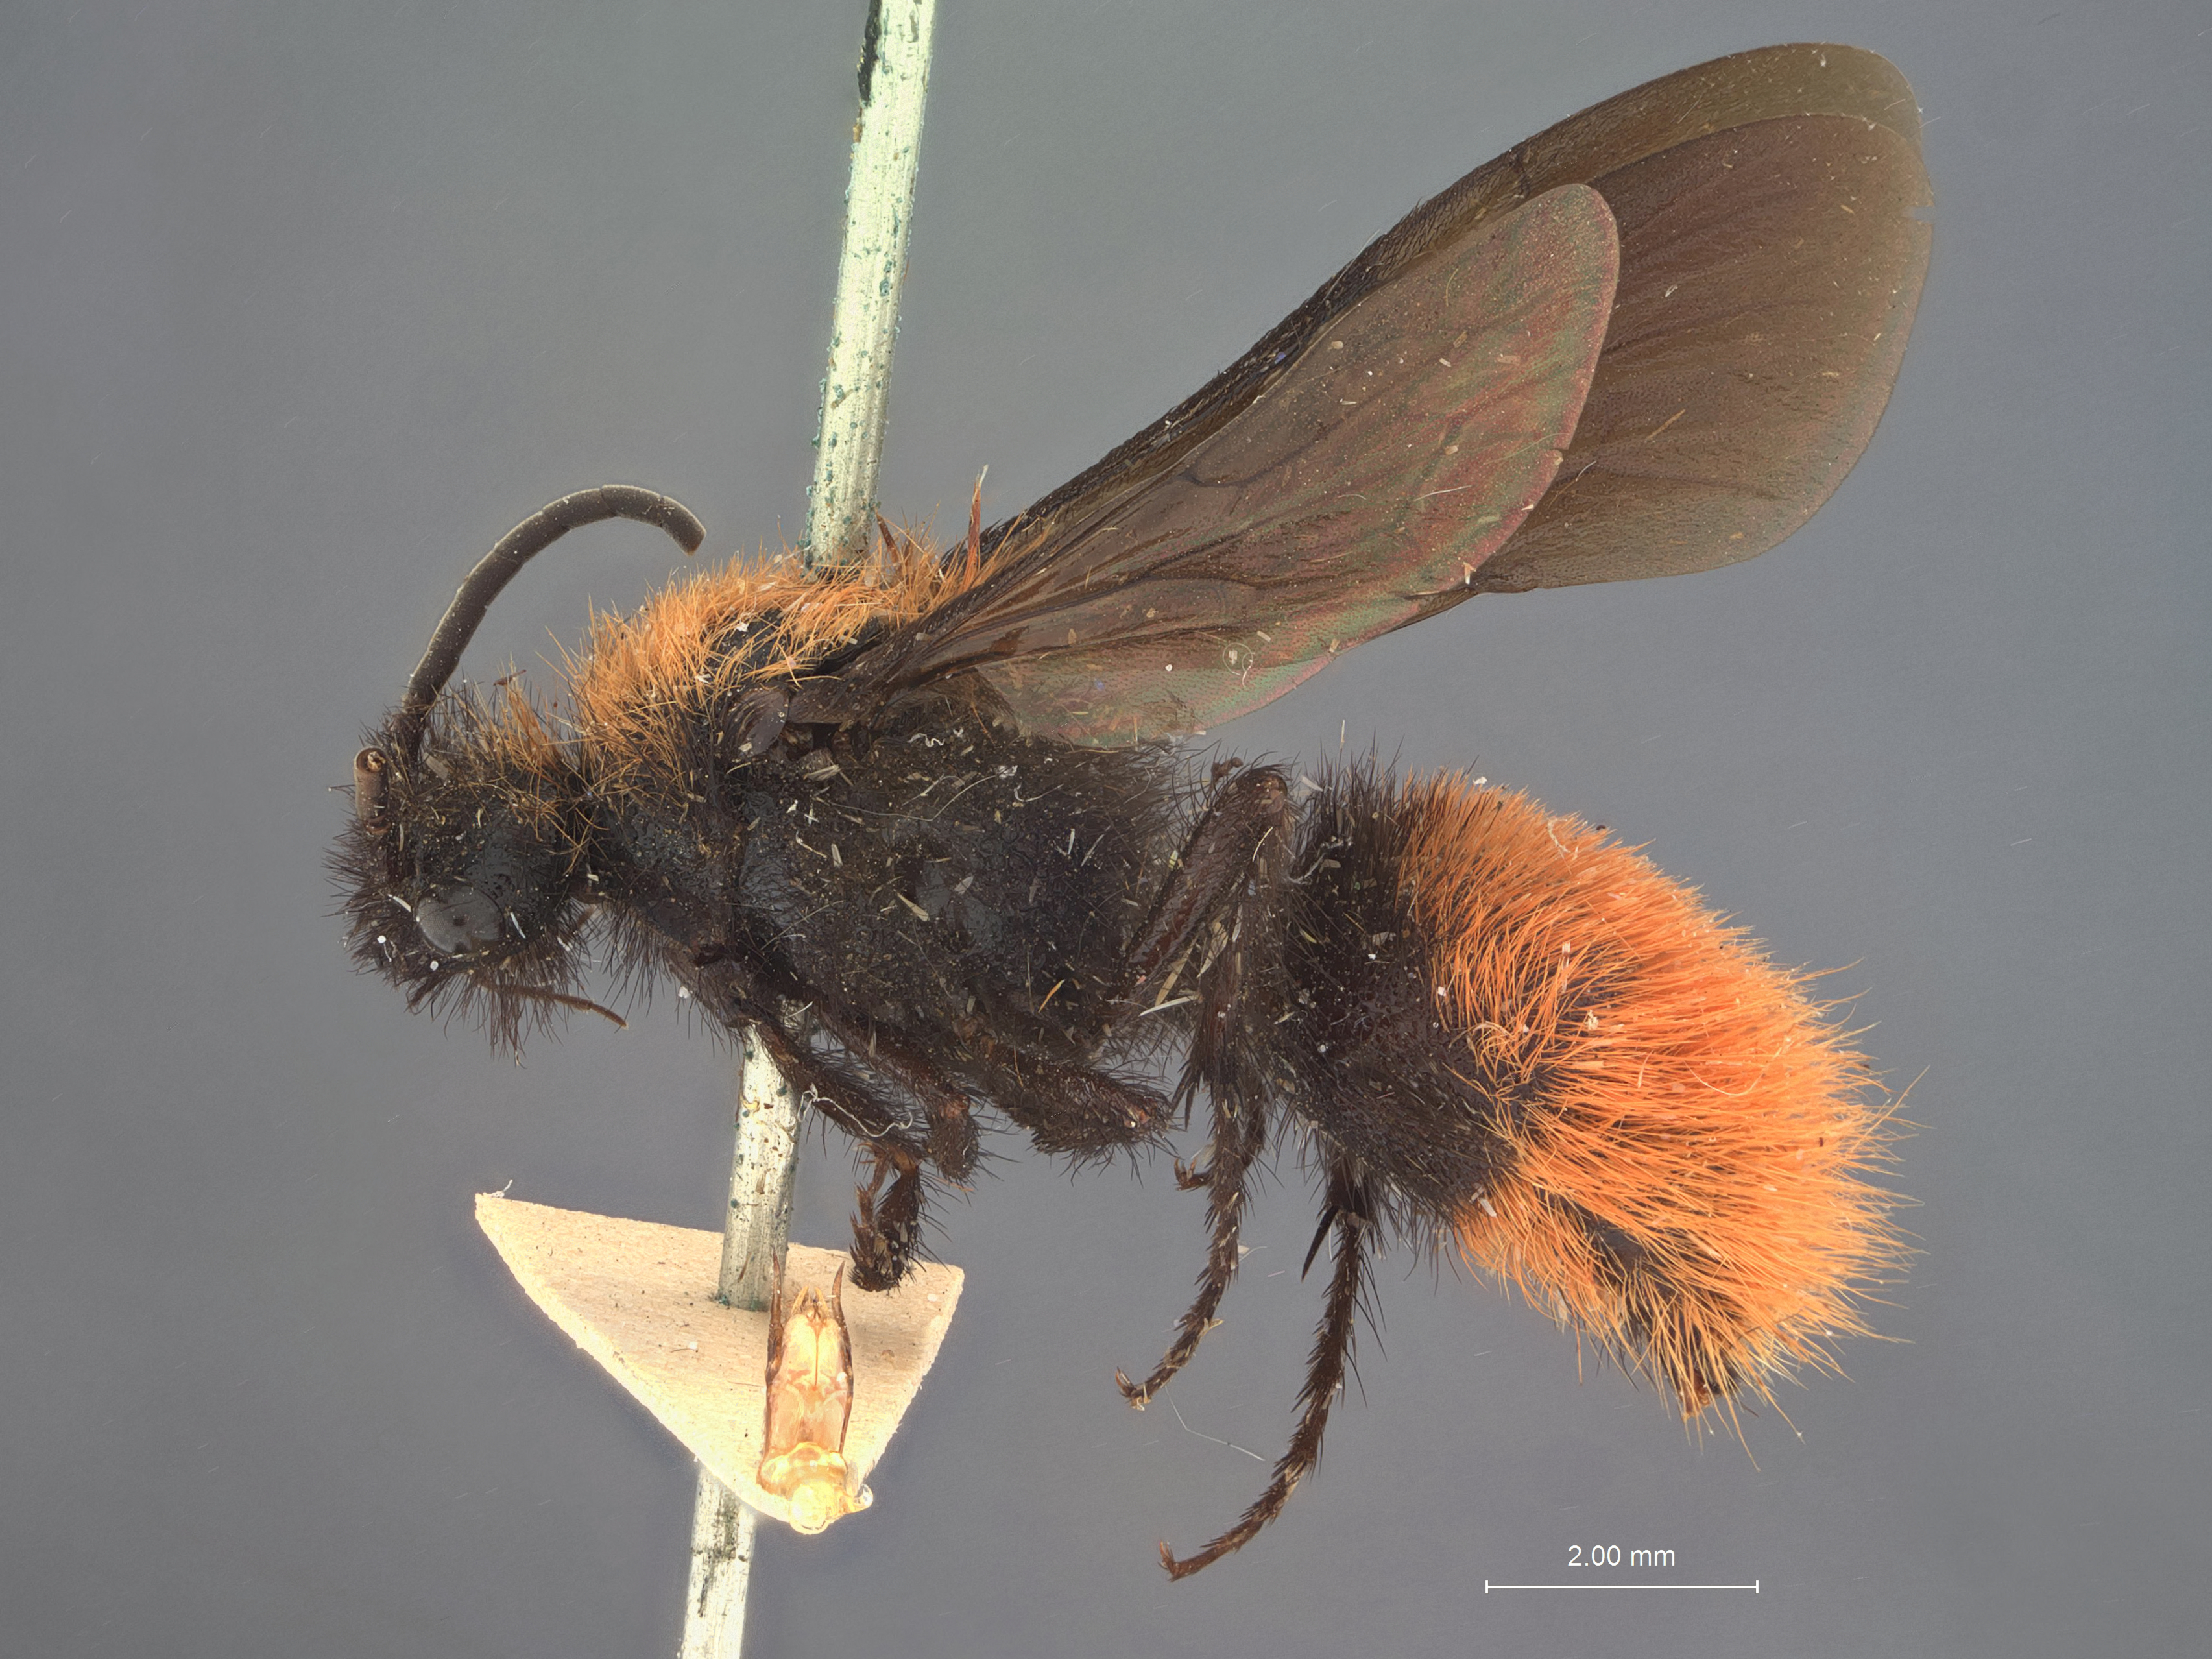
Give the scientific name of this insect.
Dasymutilla phaon
